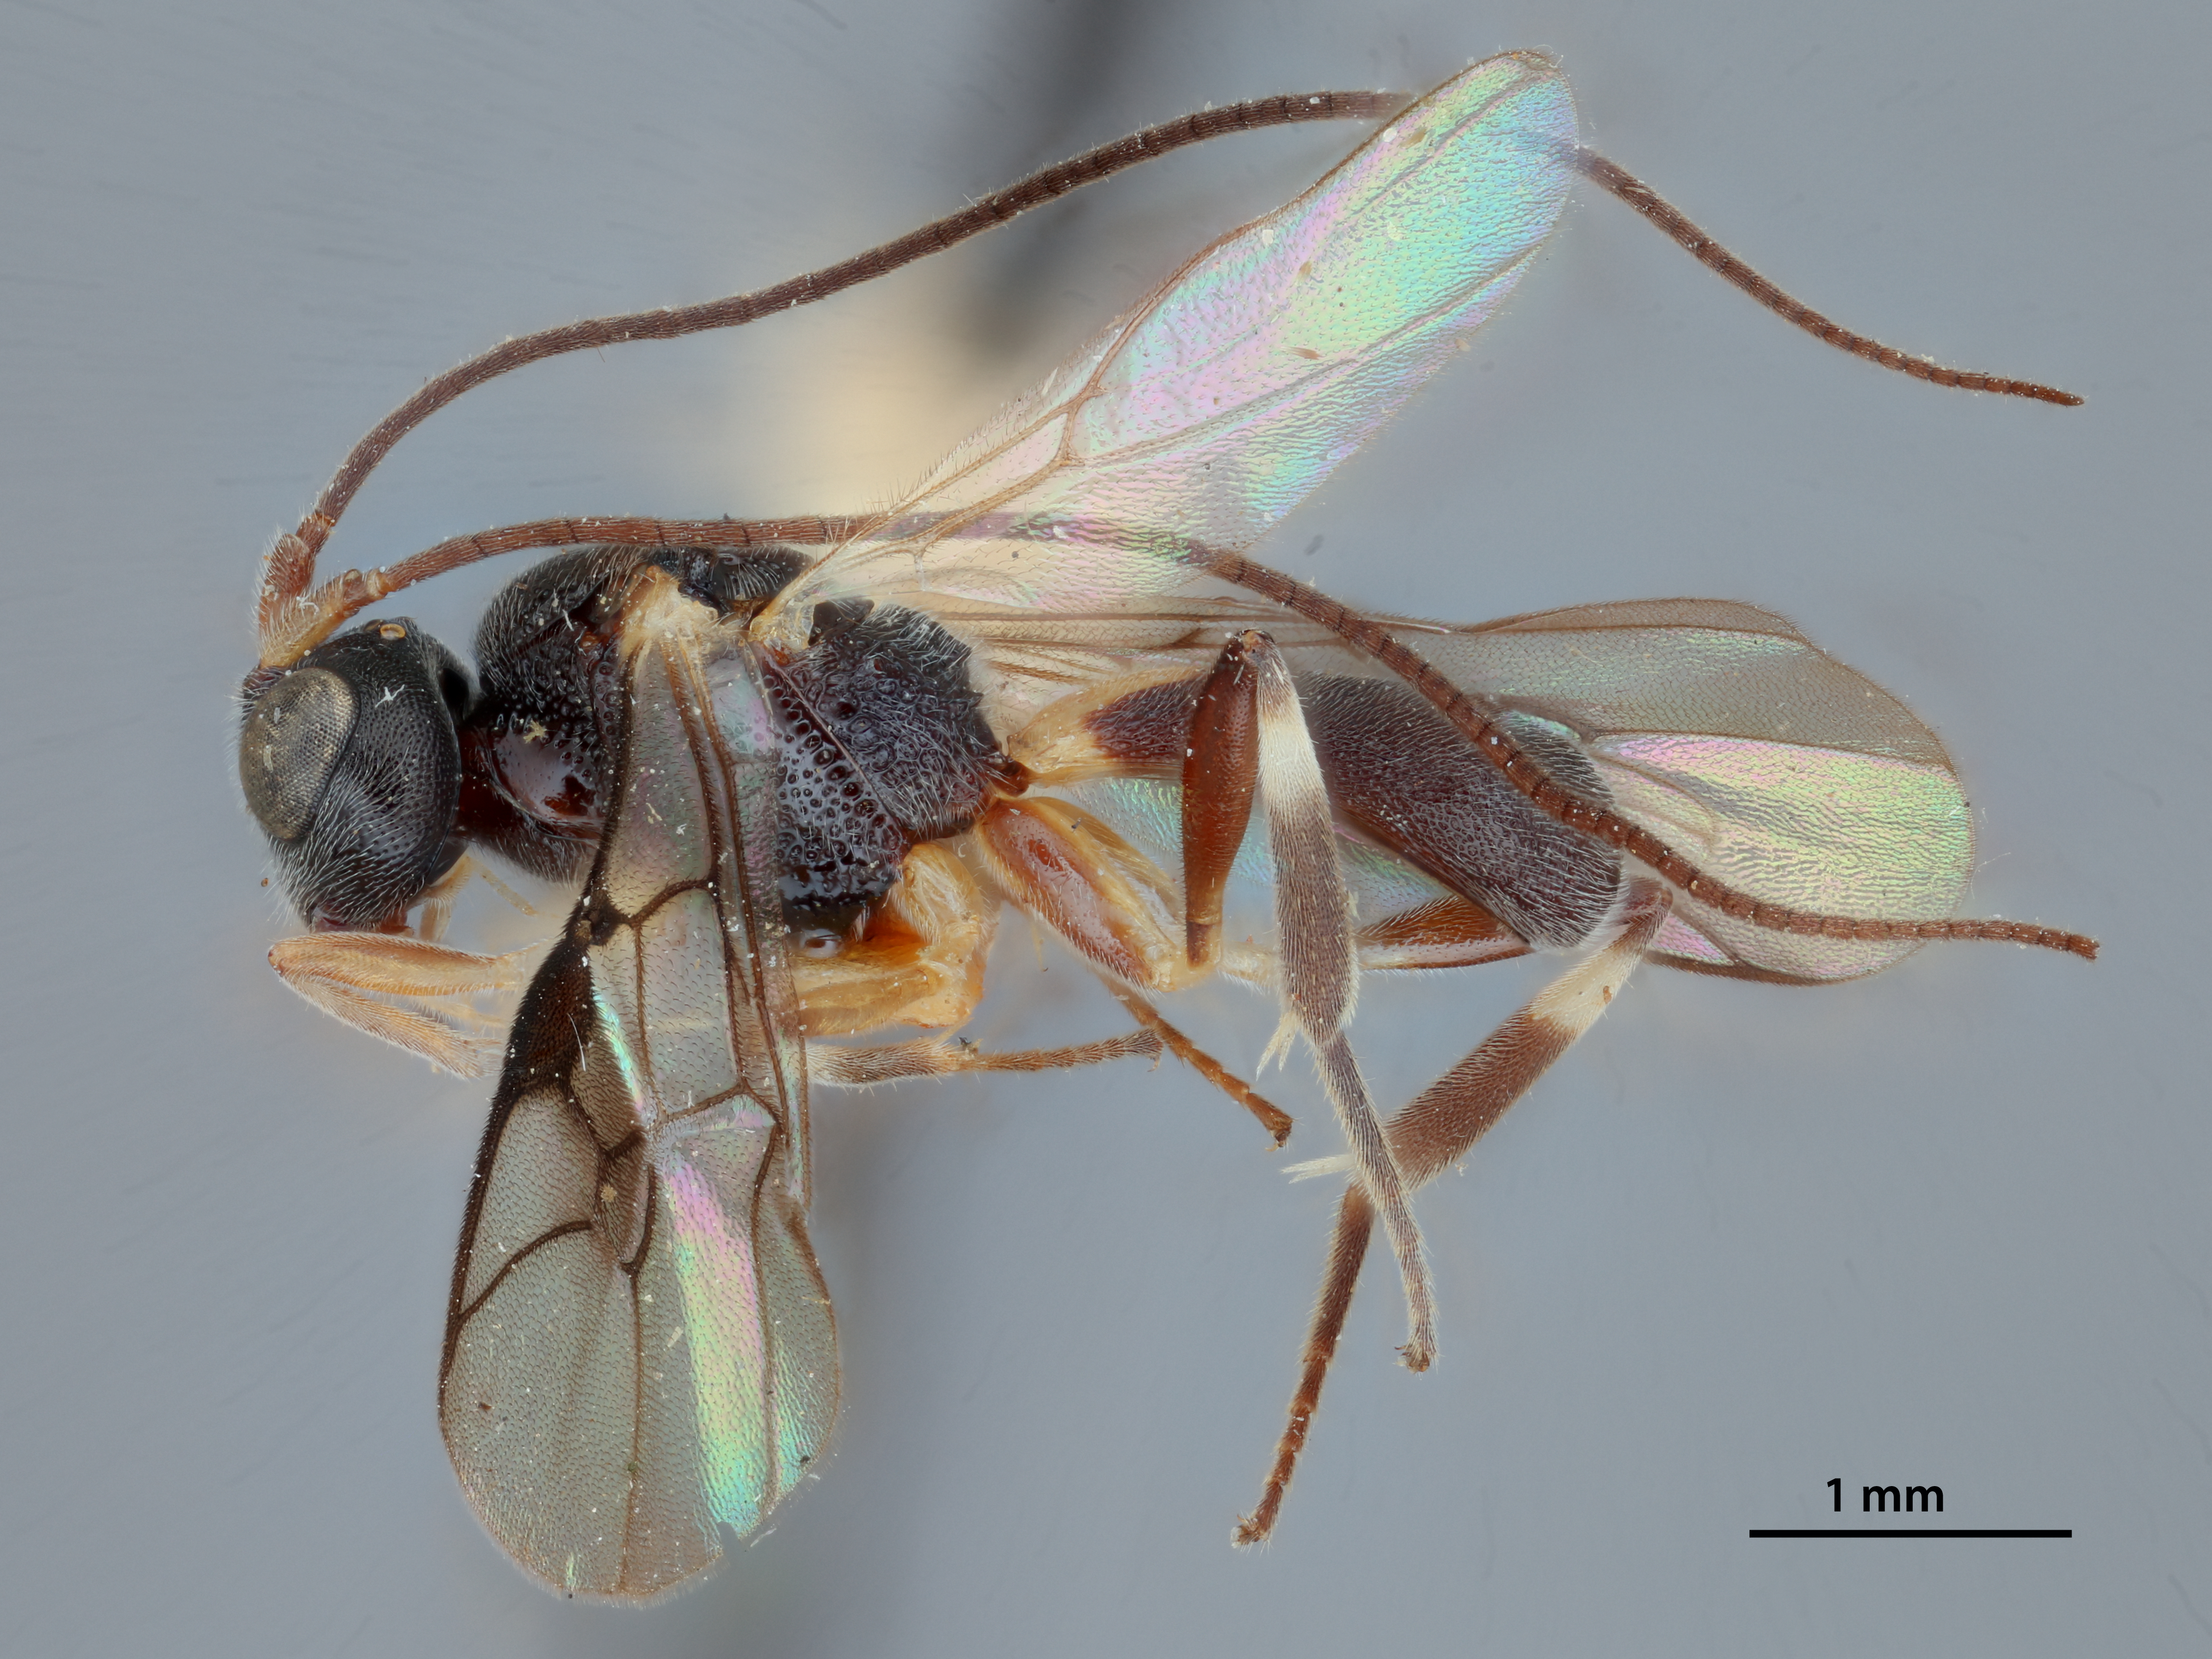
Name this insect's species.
Ascogaster philippinensis
